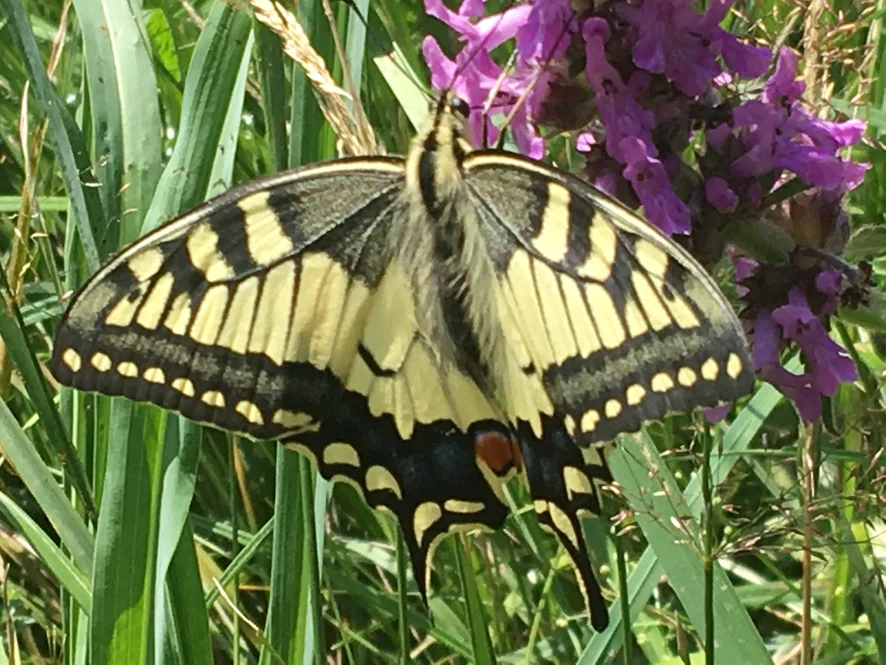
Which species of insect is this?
Papilio machaon
